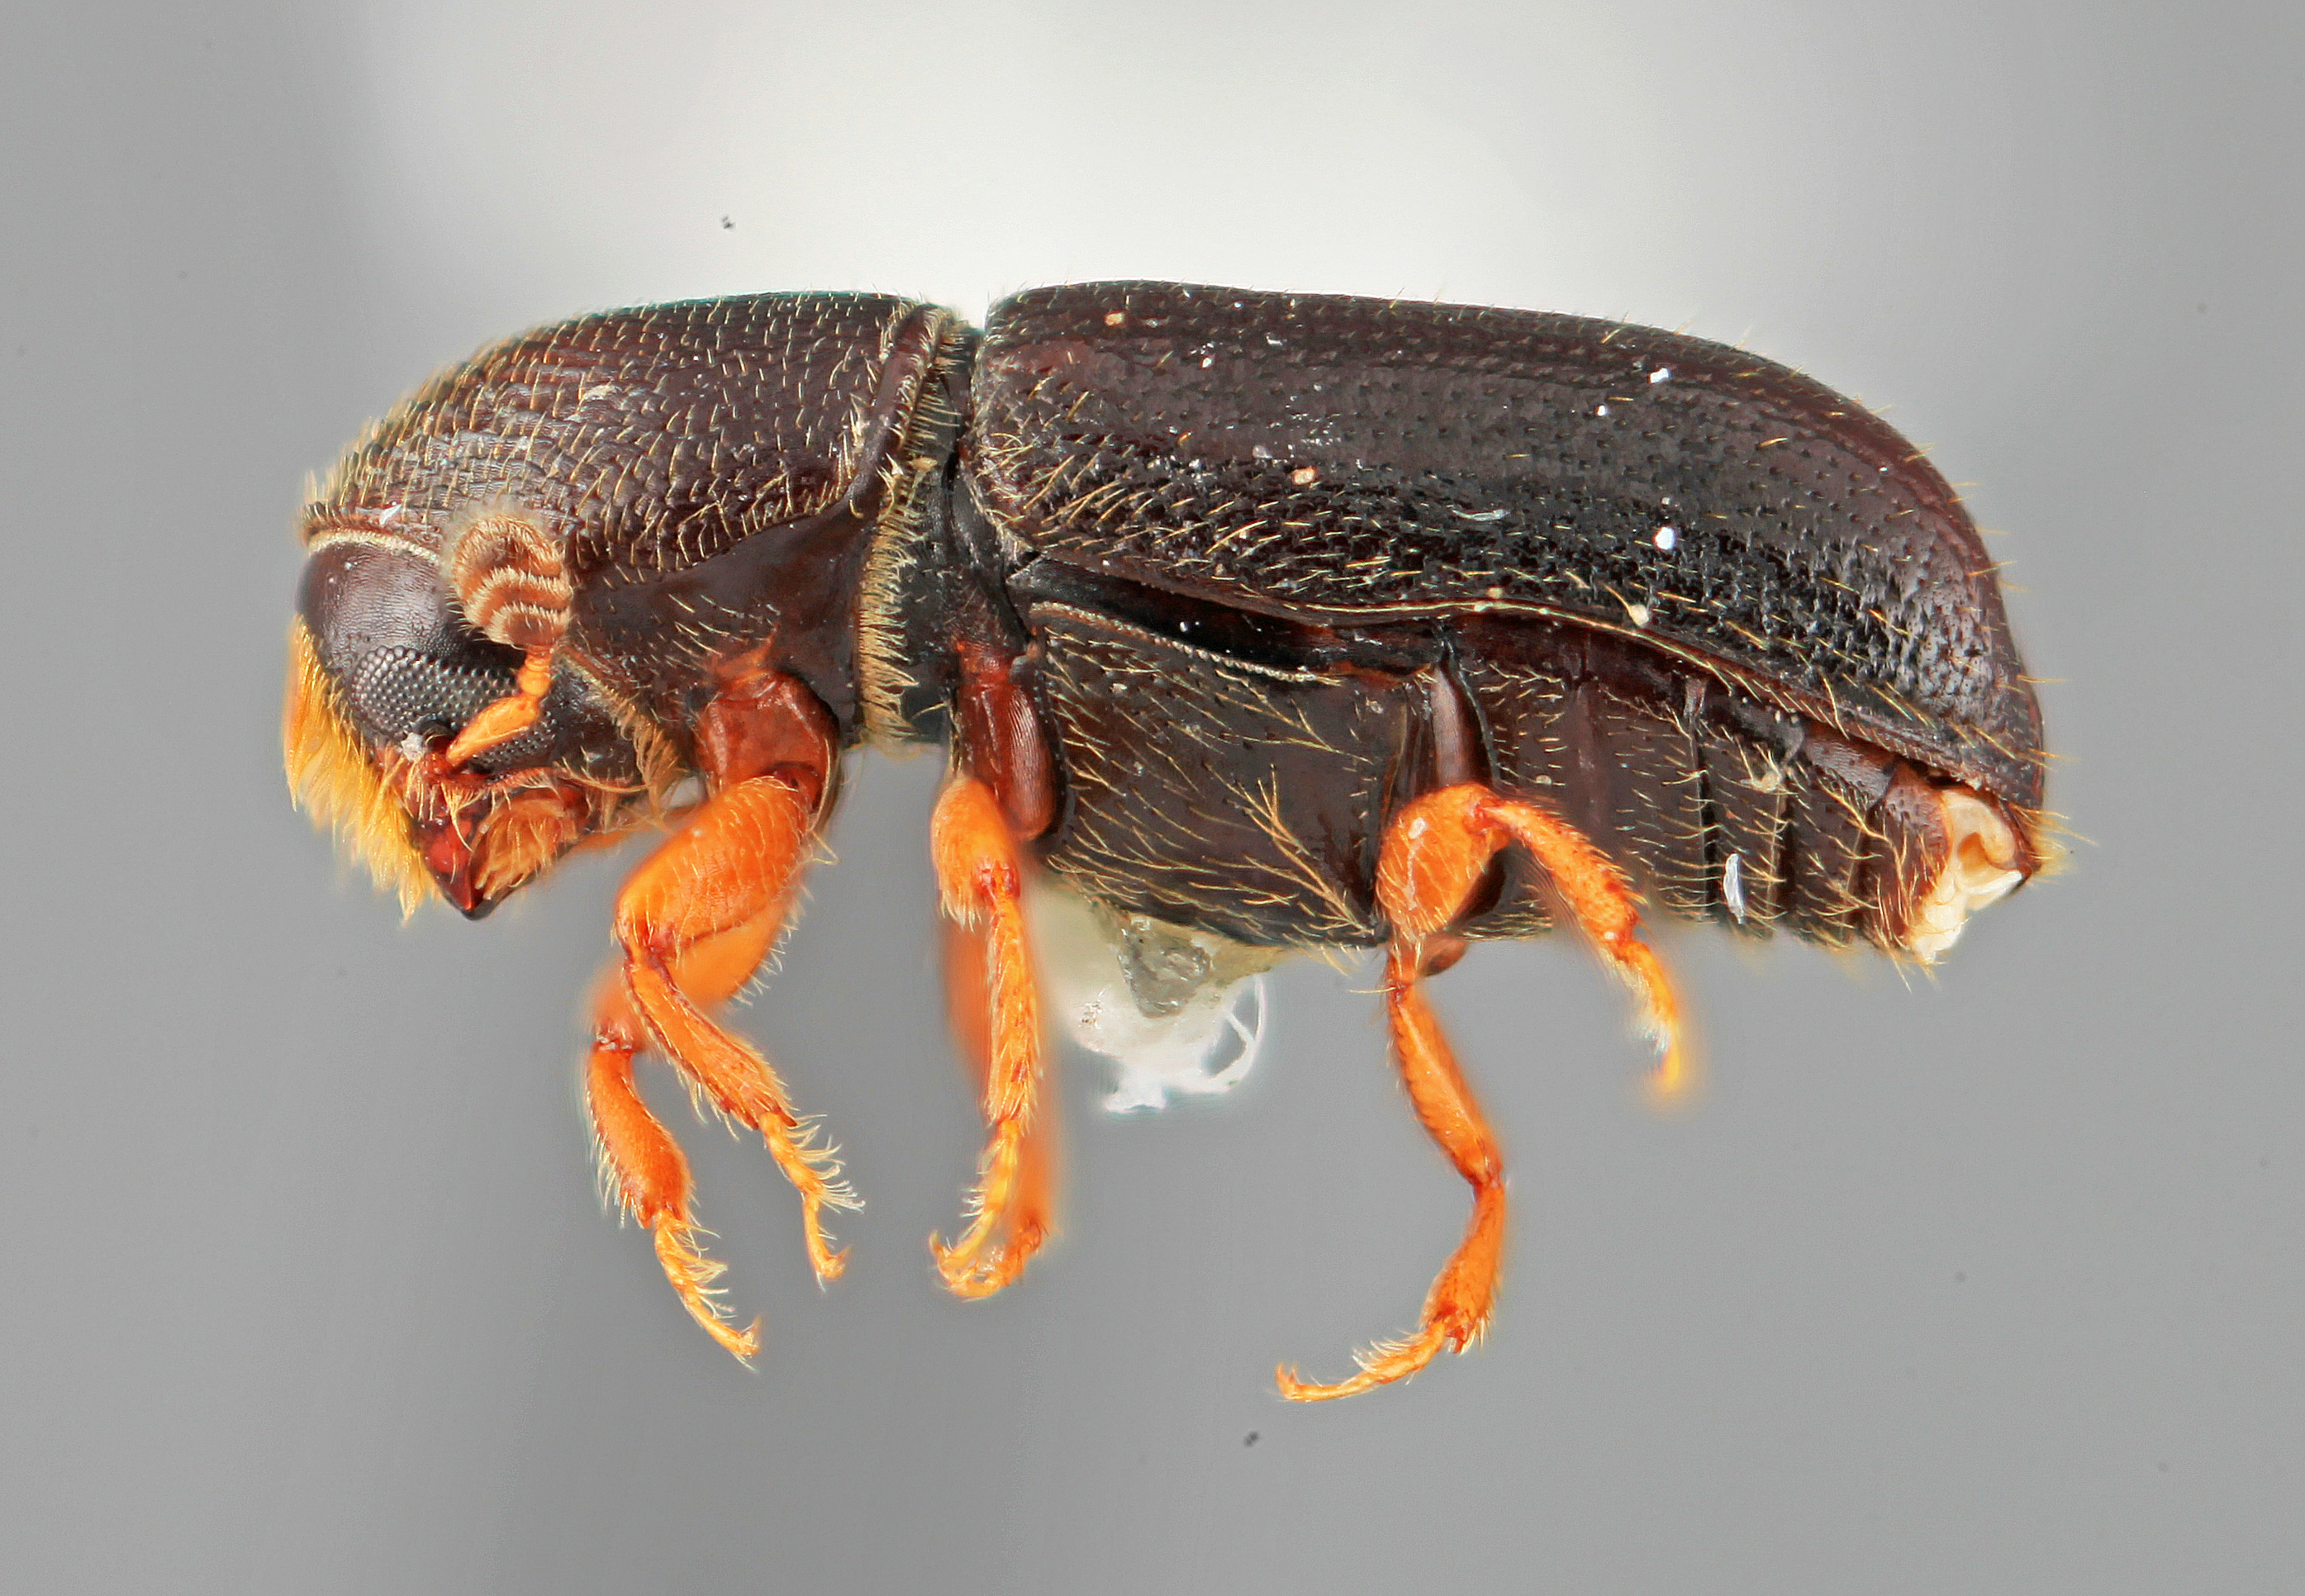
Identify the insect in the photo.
Araptus mirus
